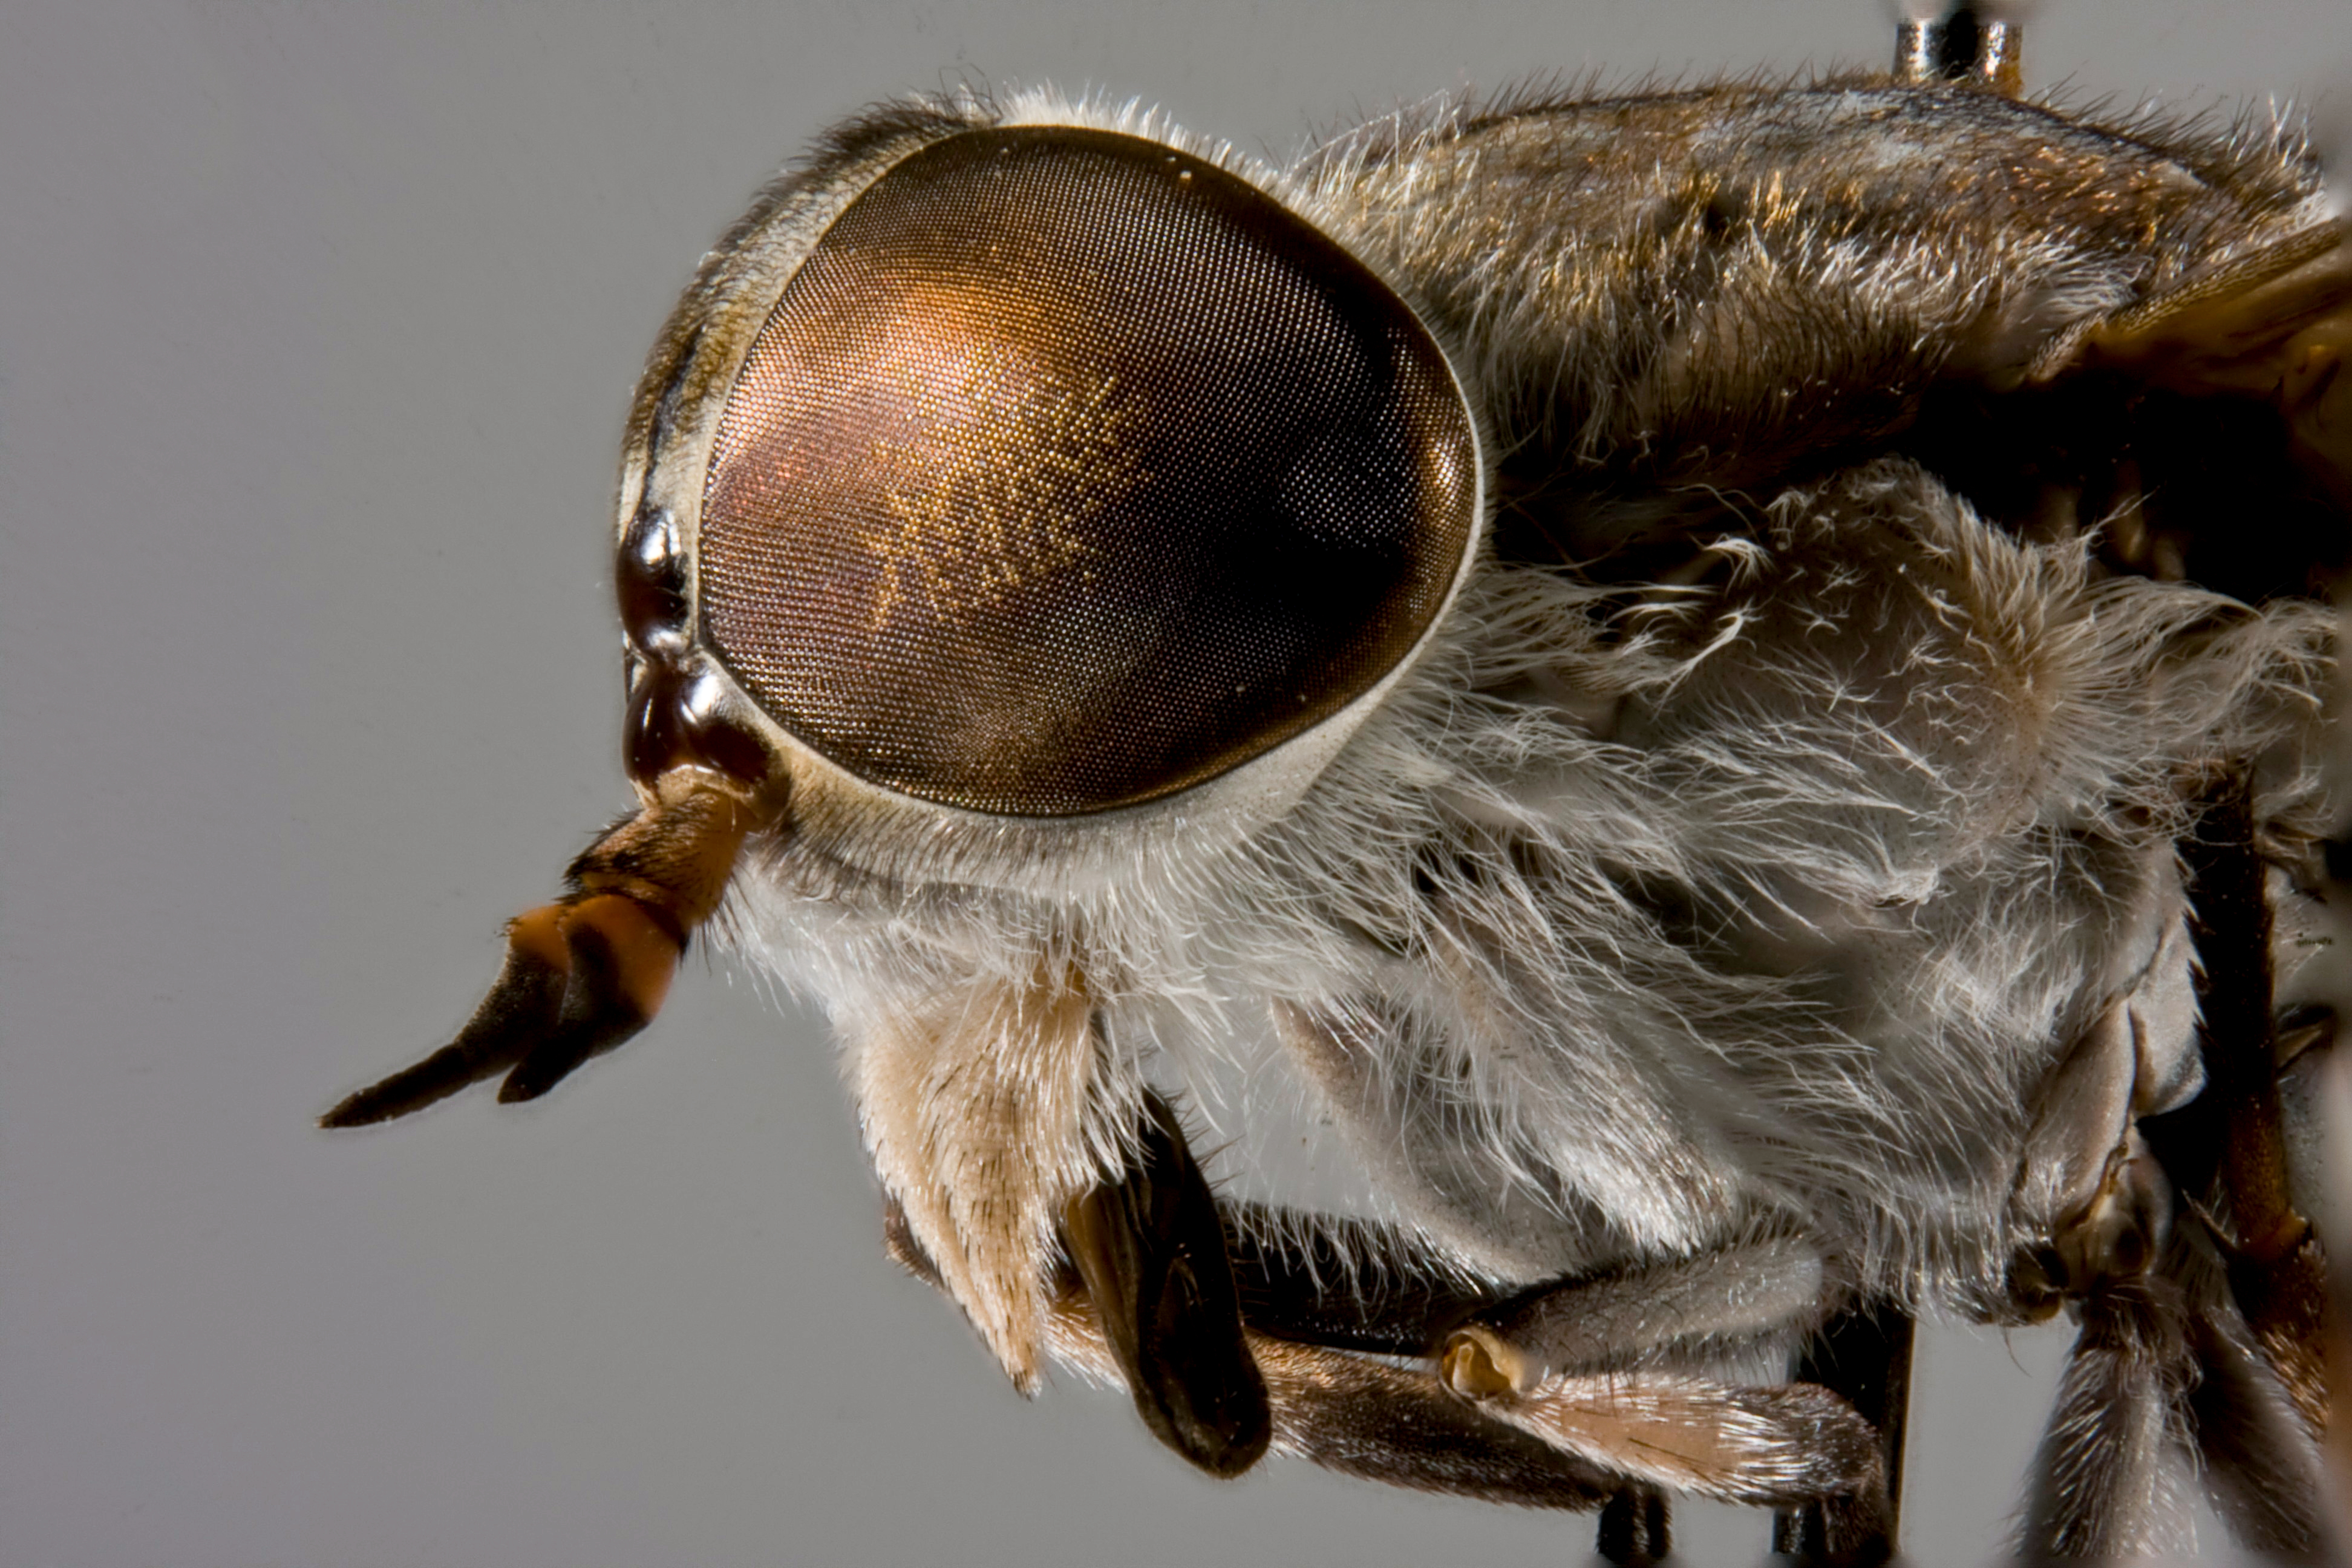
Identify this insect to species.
Tabanus caenosus
